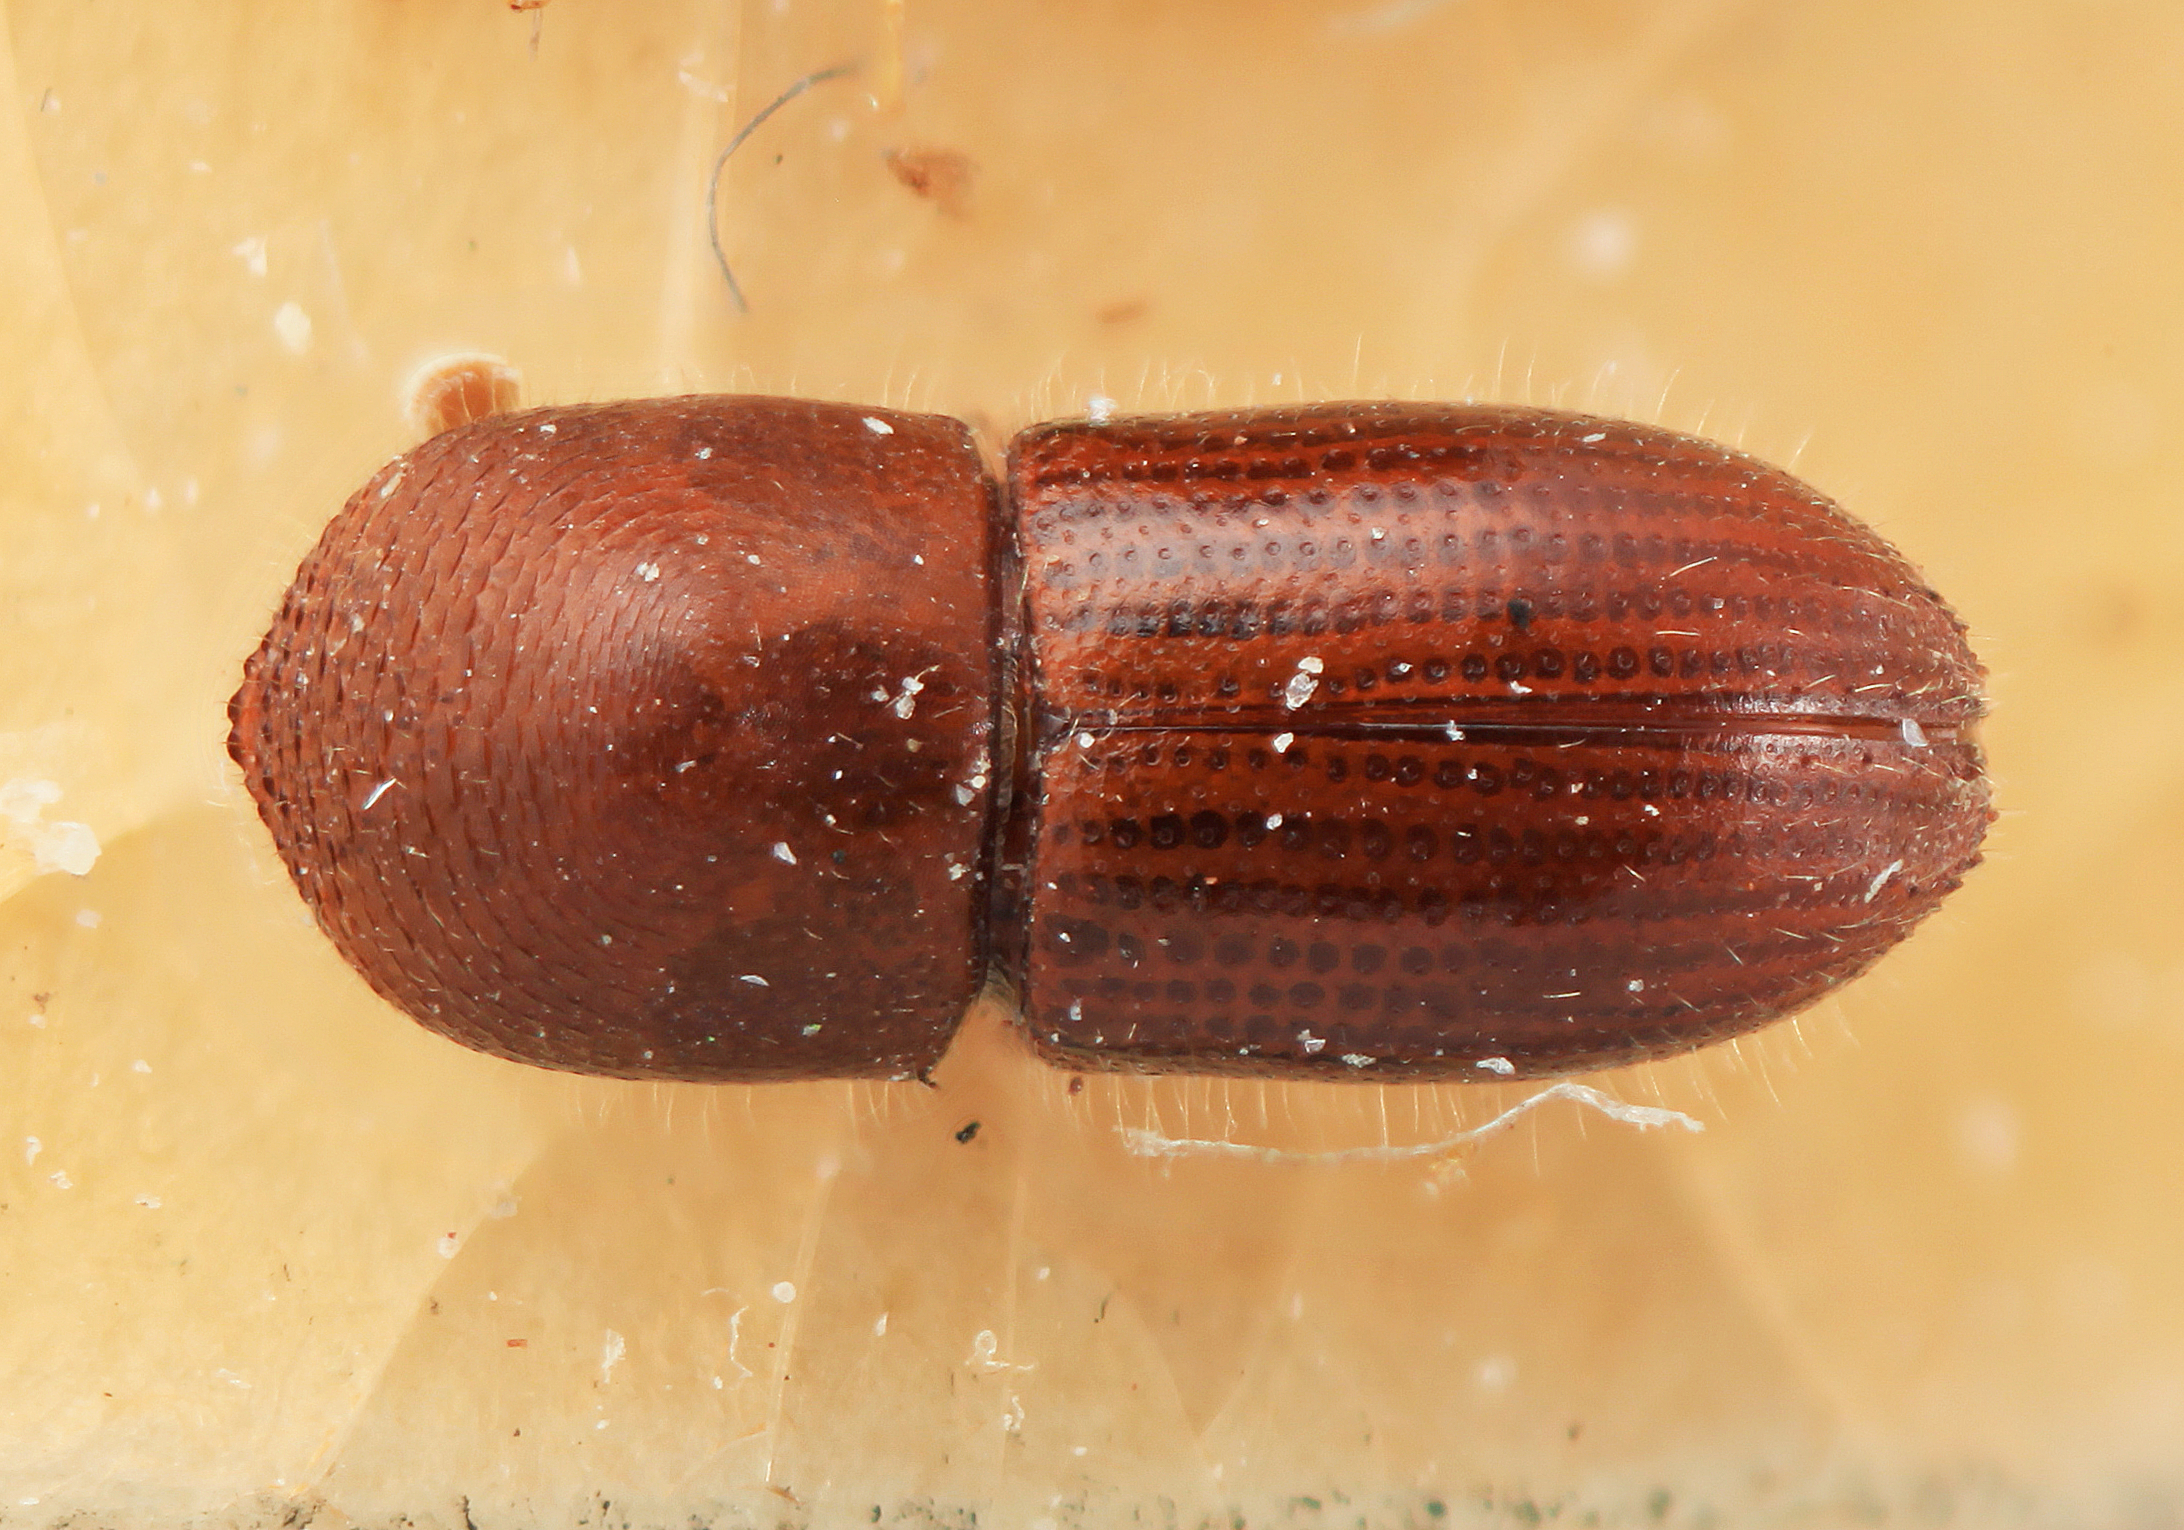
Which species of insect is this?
Coptoborus spicatus
